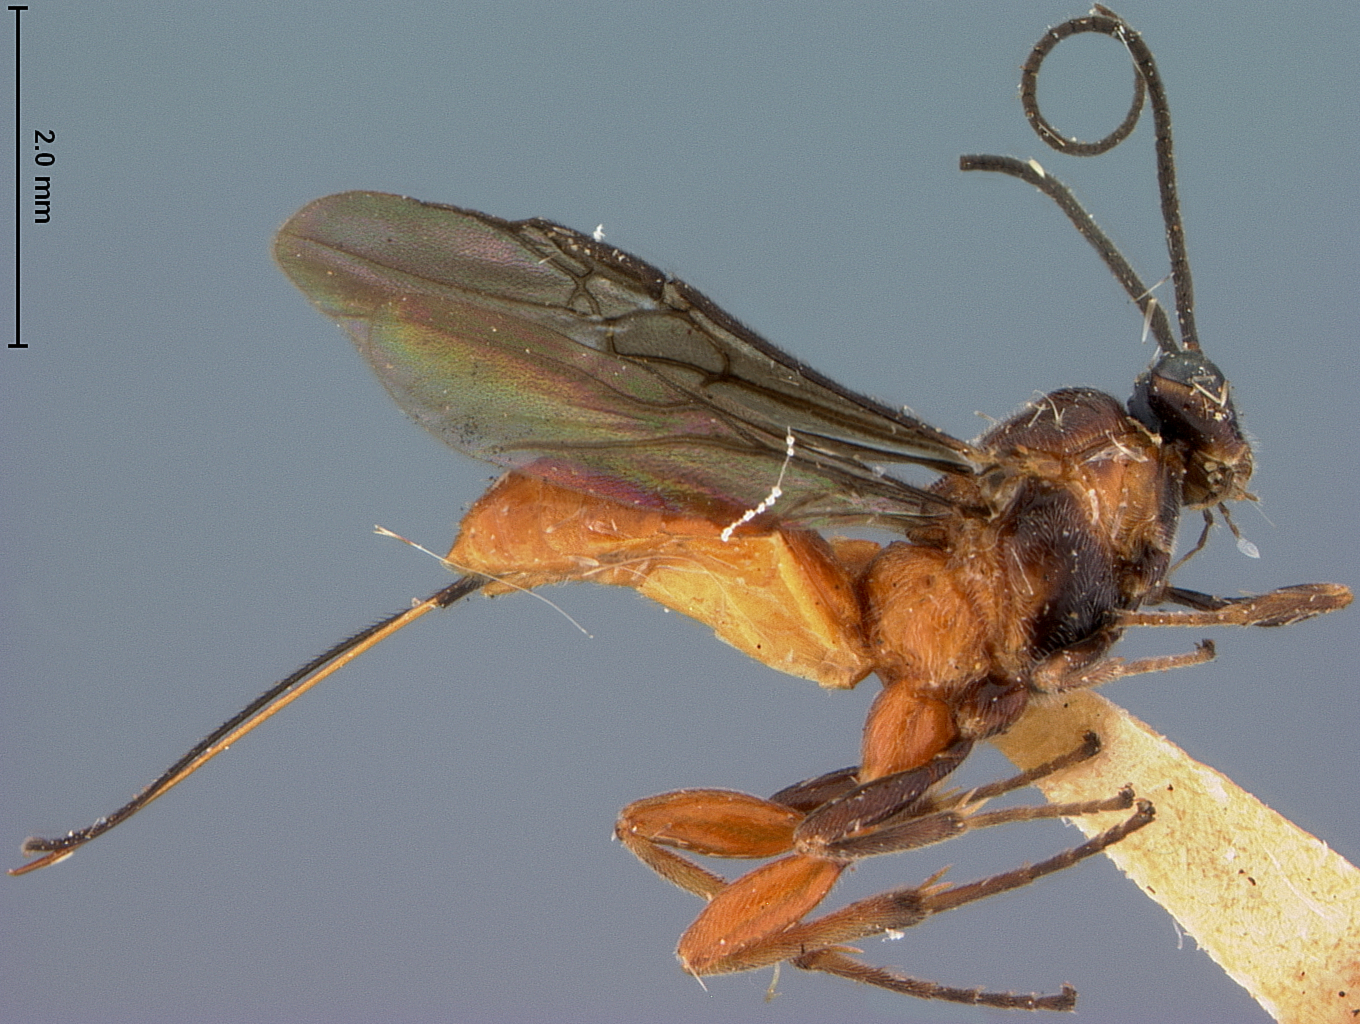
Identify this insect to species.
Bassus acrobasidis
